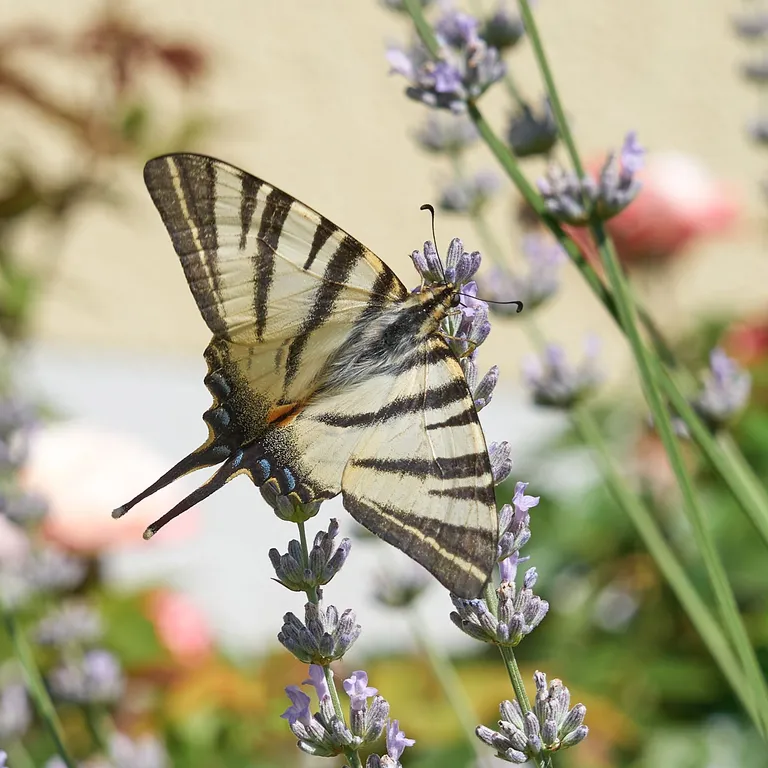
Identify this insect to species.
Iphiclides podalirius
